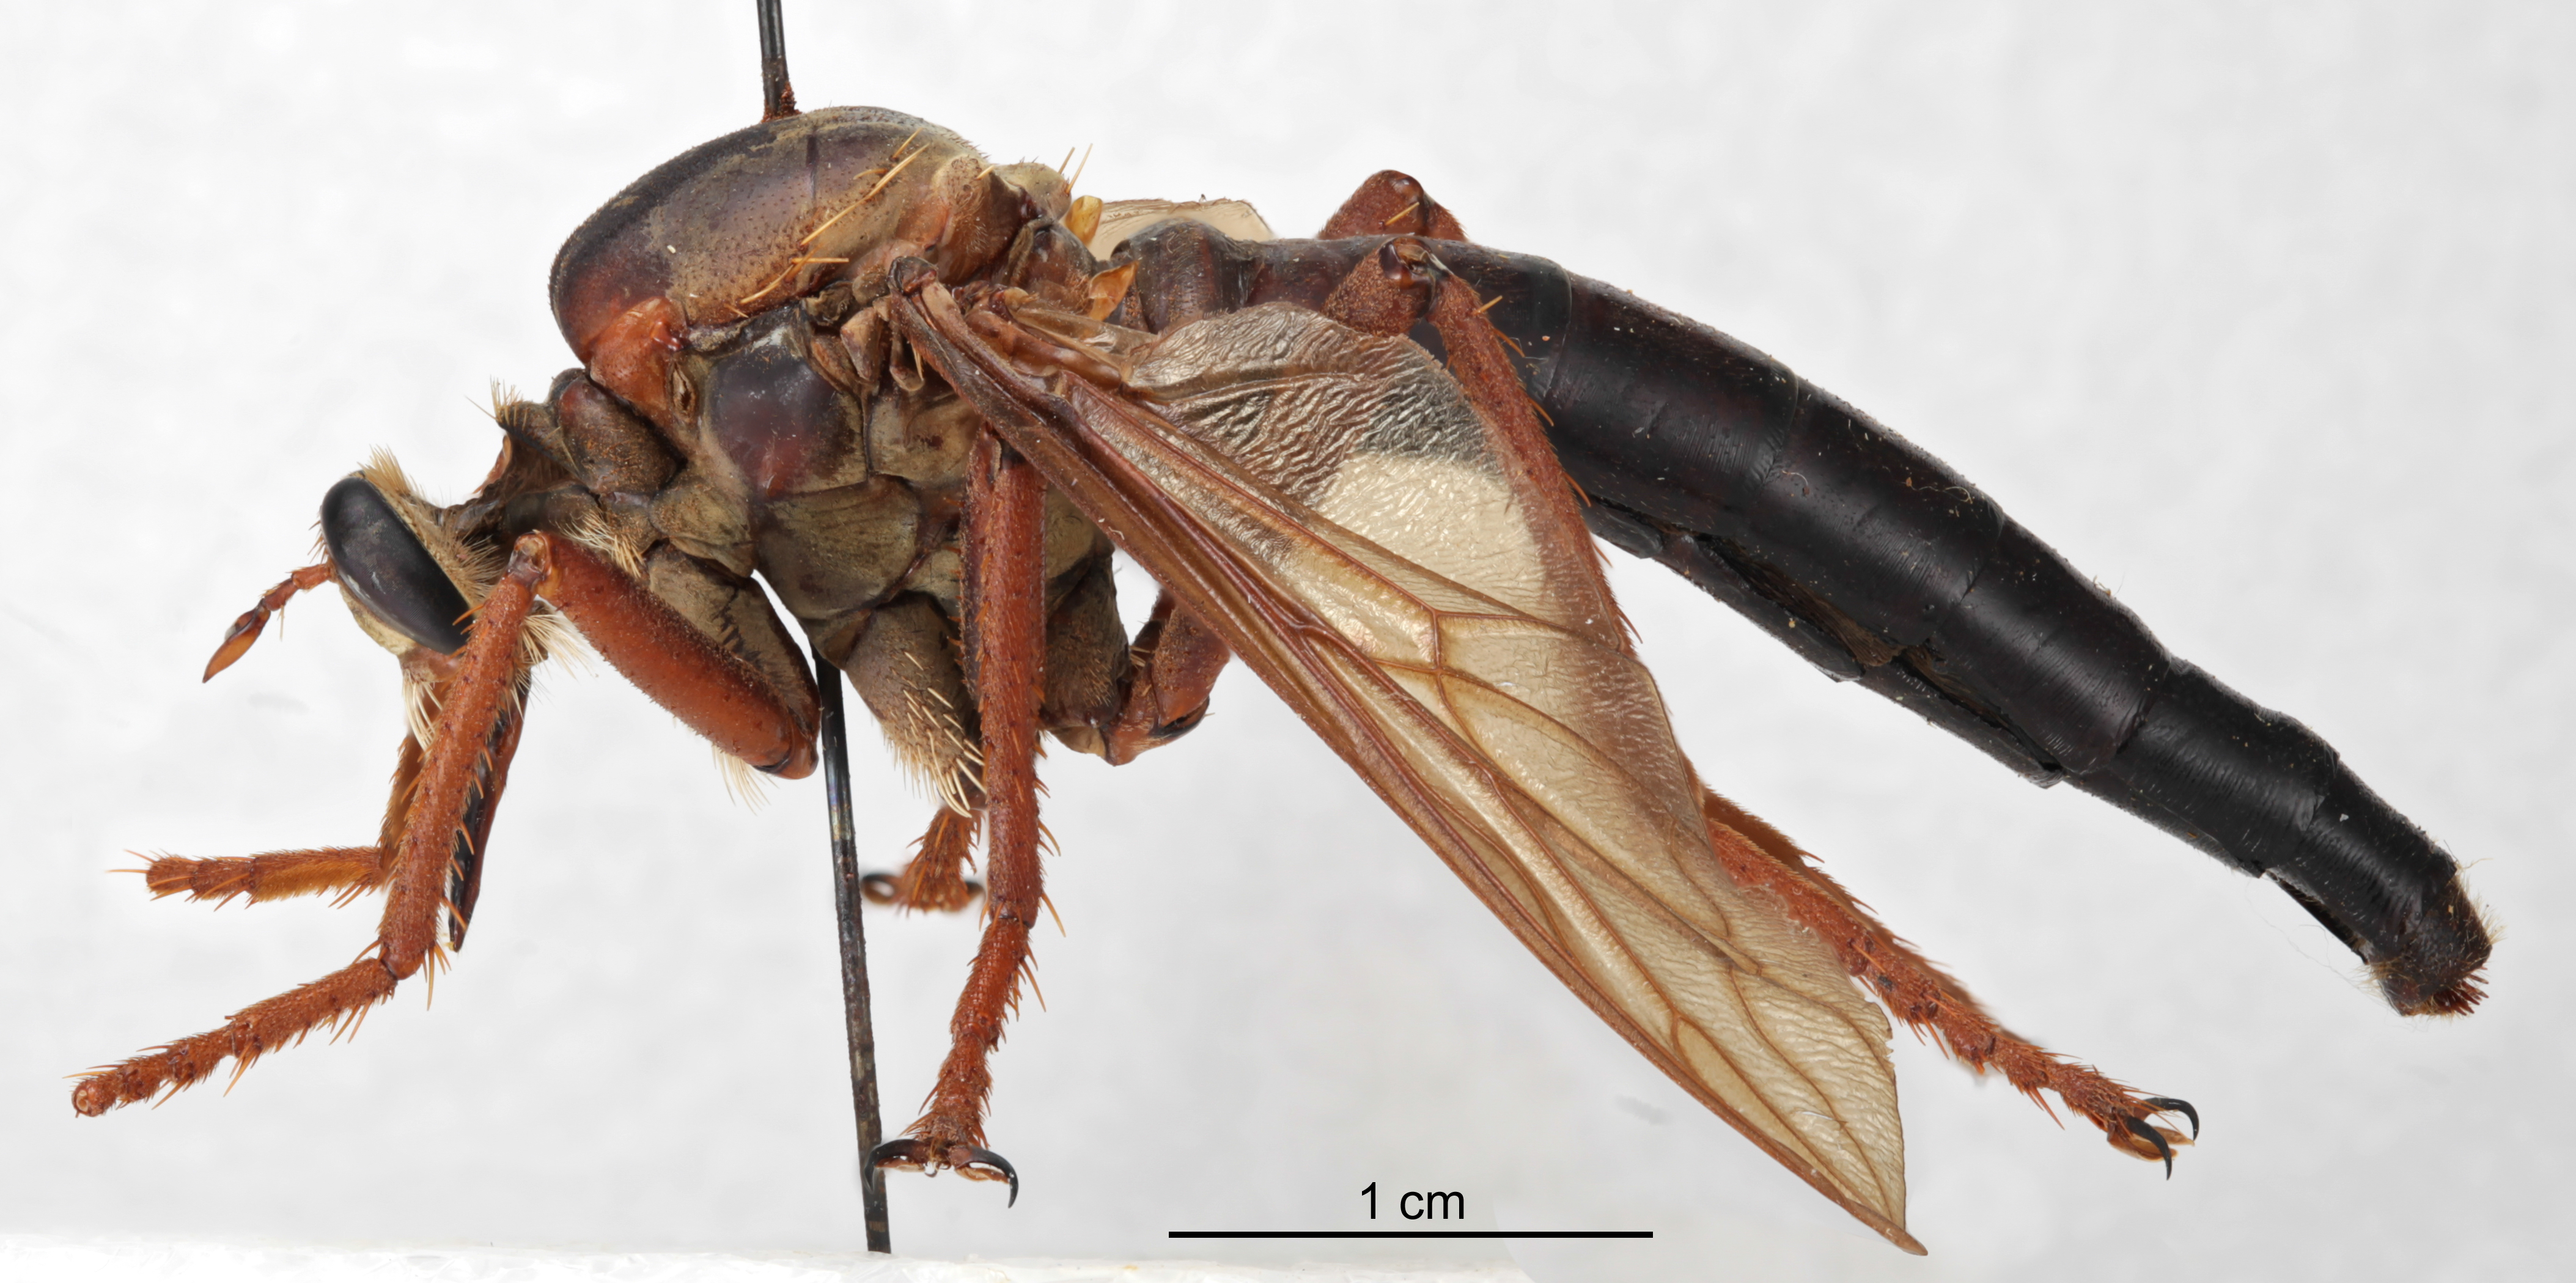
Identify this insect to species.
Microstylum morosum
